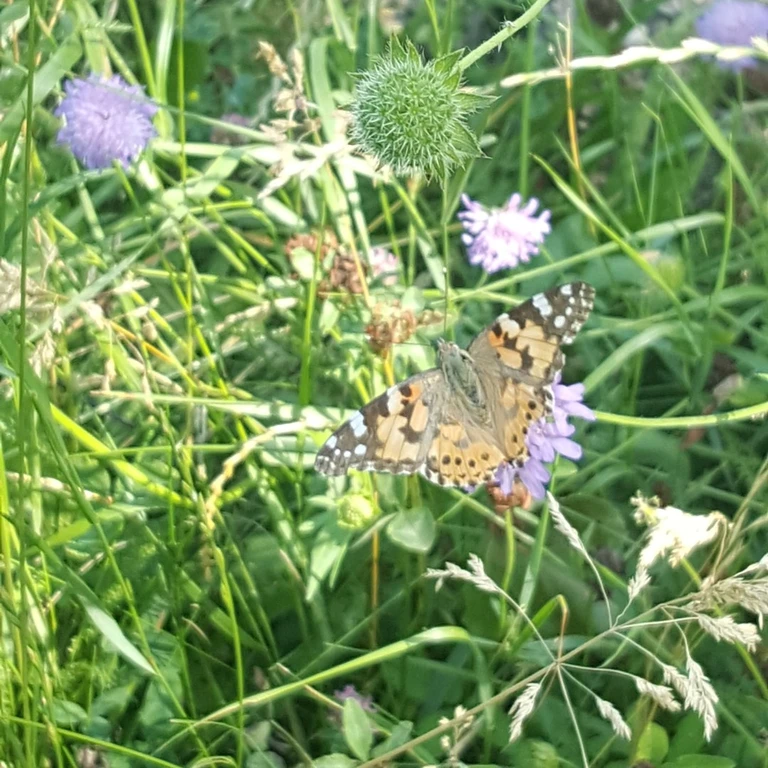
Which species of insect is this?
Vanessa cardui
